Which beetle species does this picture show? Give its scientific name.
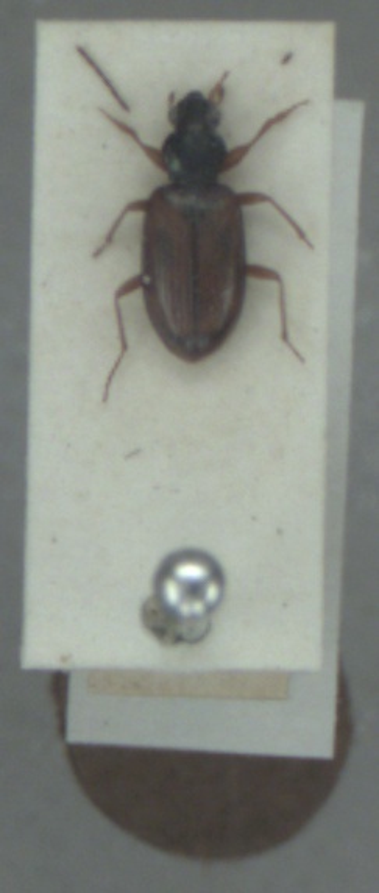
Bembidion testaceum
